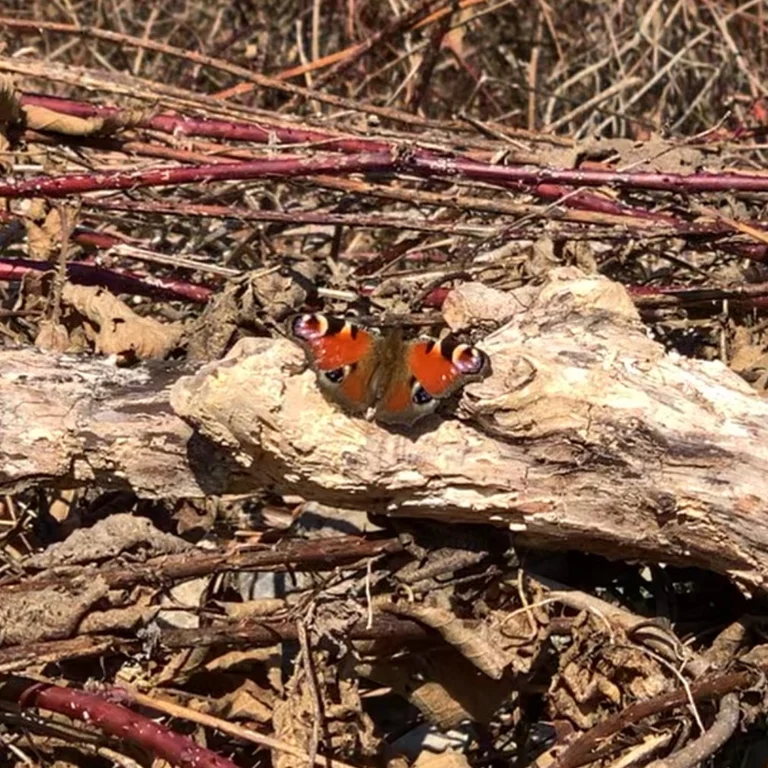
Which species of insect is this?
Aglais io
